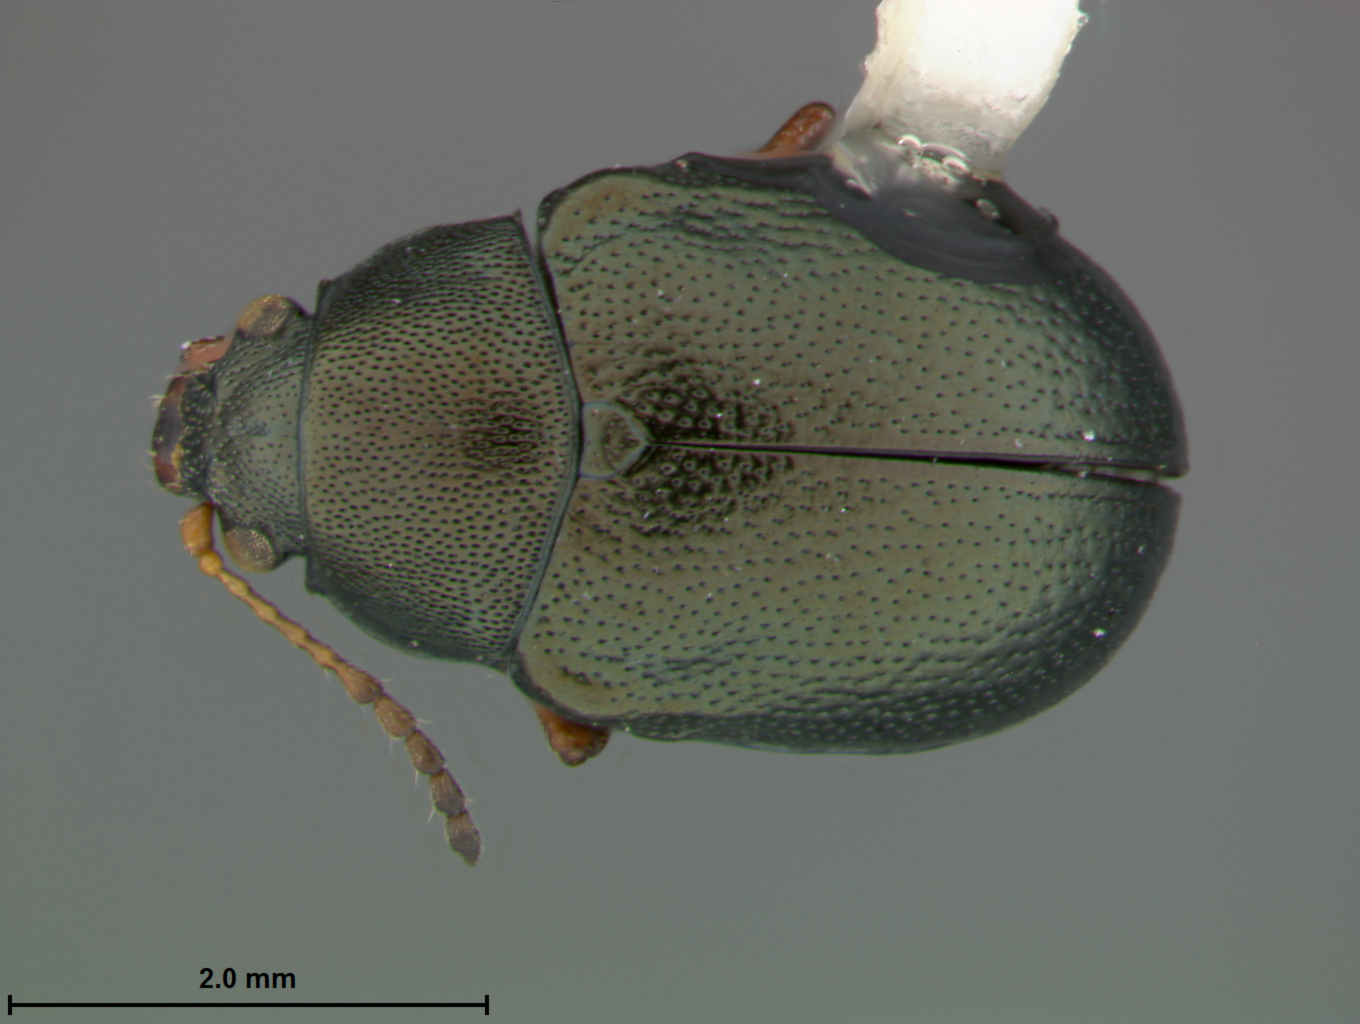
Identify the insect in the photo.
Colaspis puncticollis
